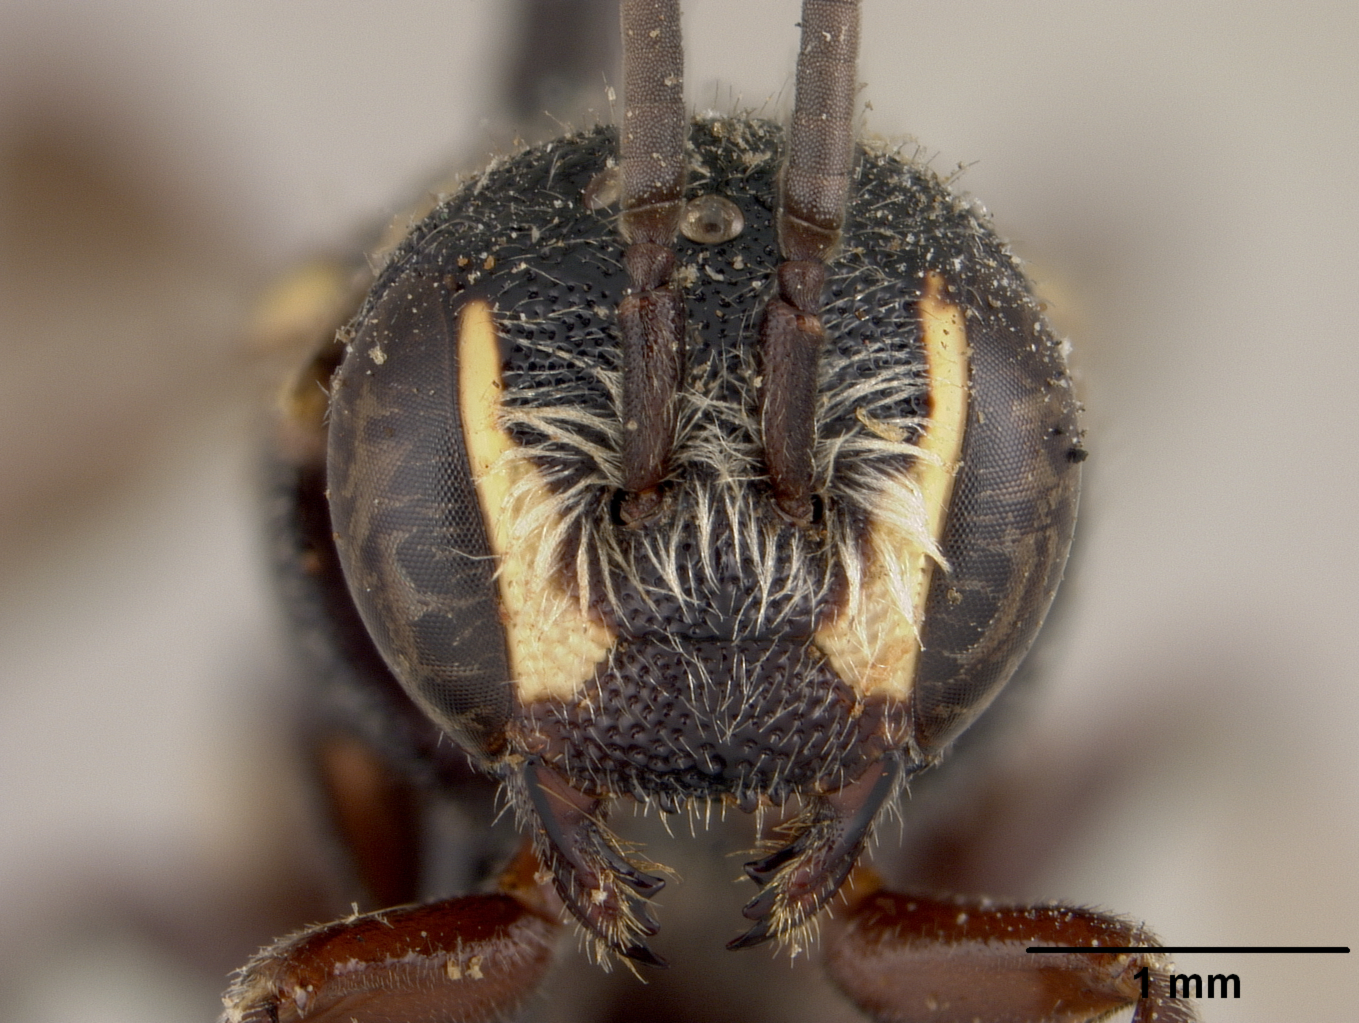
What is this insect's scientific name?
Stelis perpulchra
